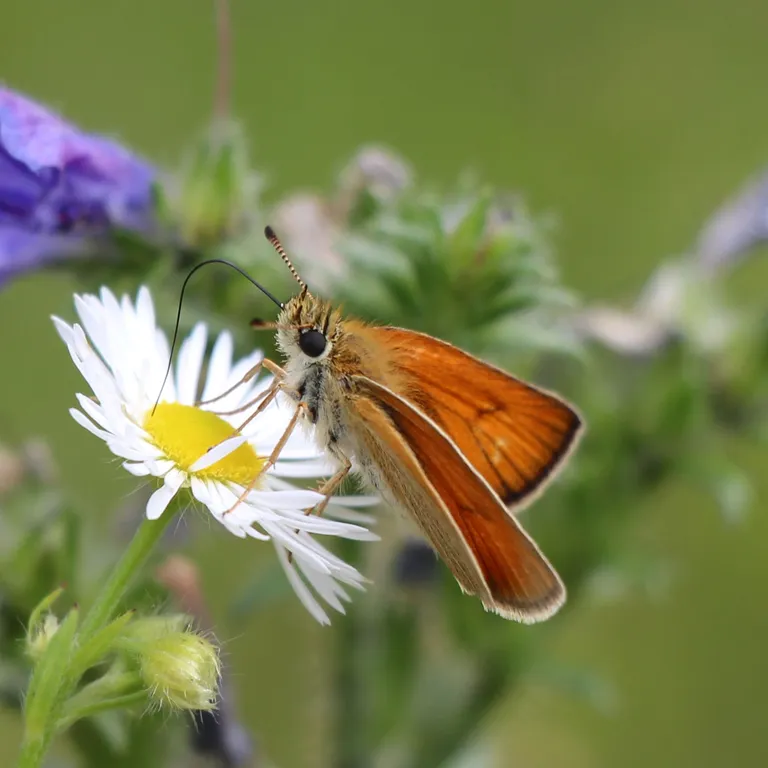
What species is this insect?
Thymelicus lineola
